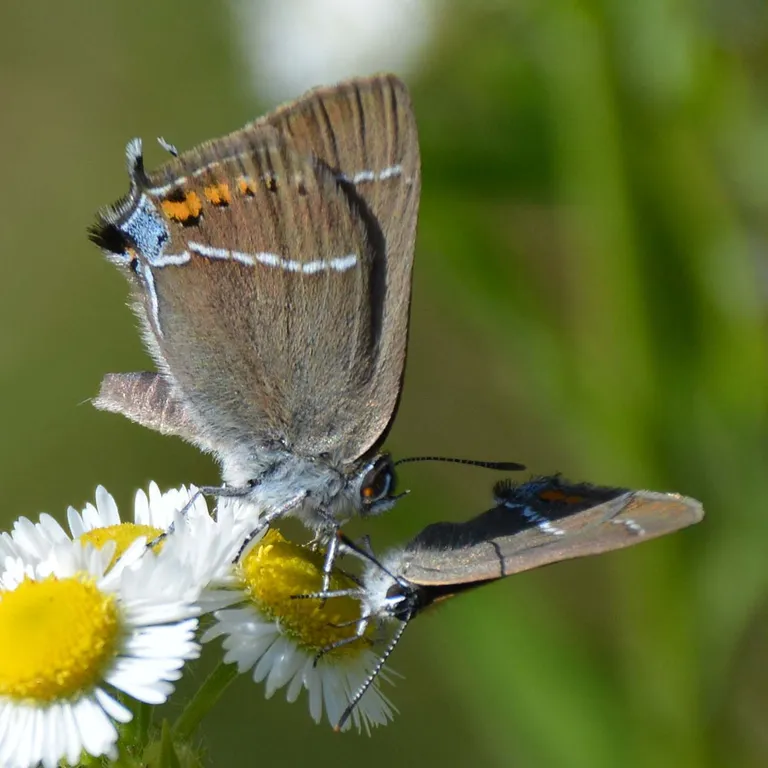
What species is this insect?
Satyrium spini (also Tuttiola spini)
